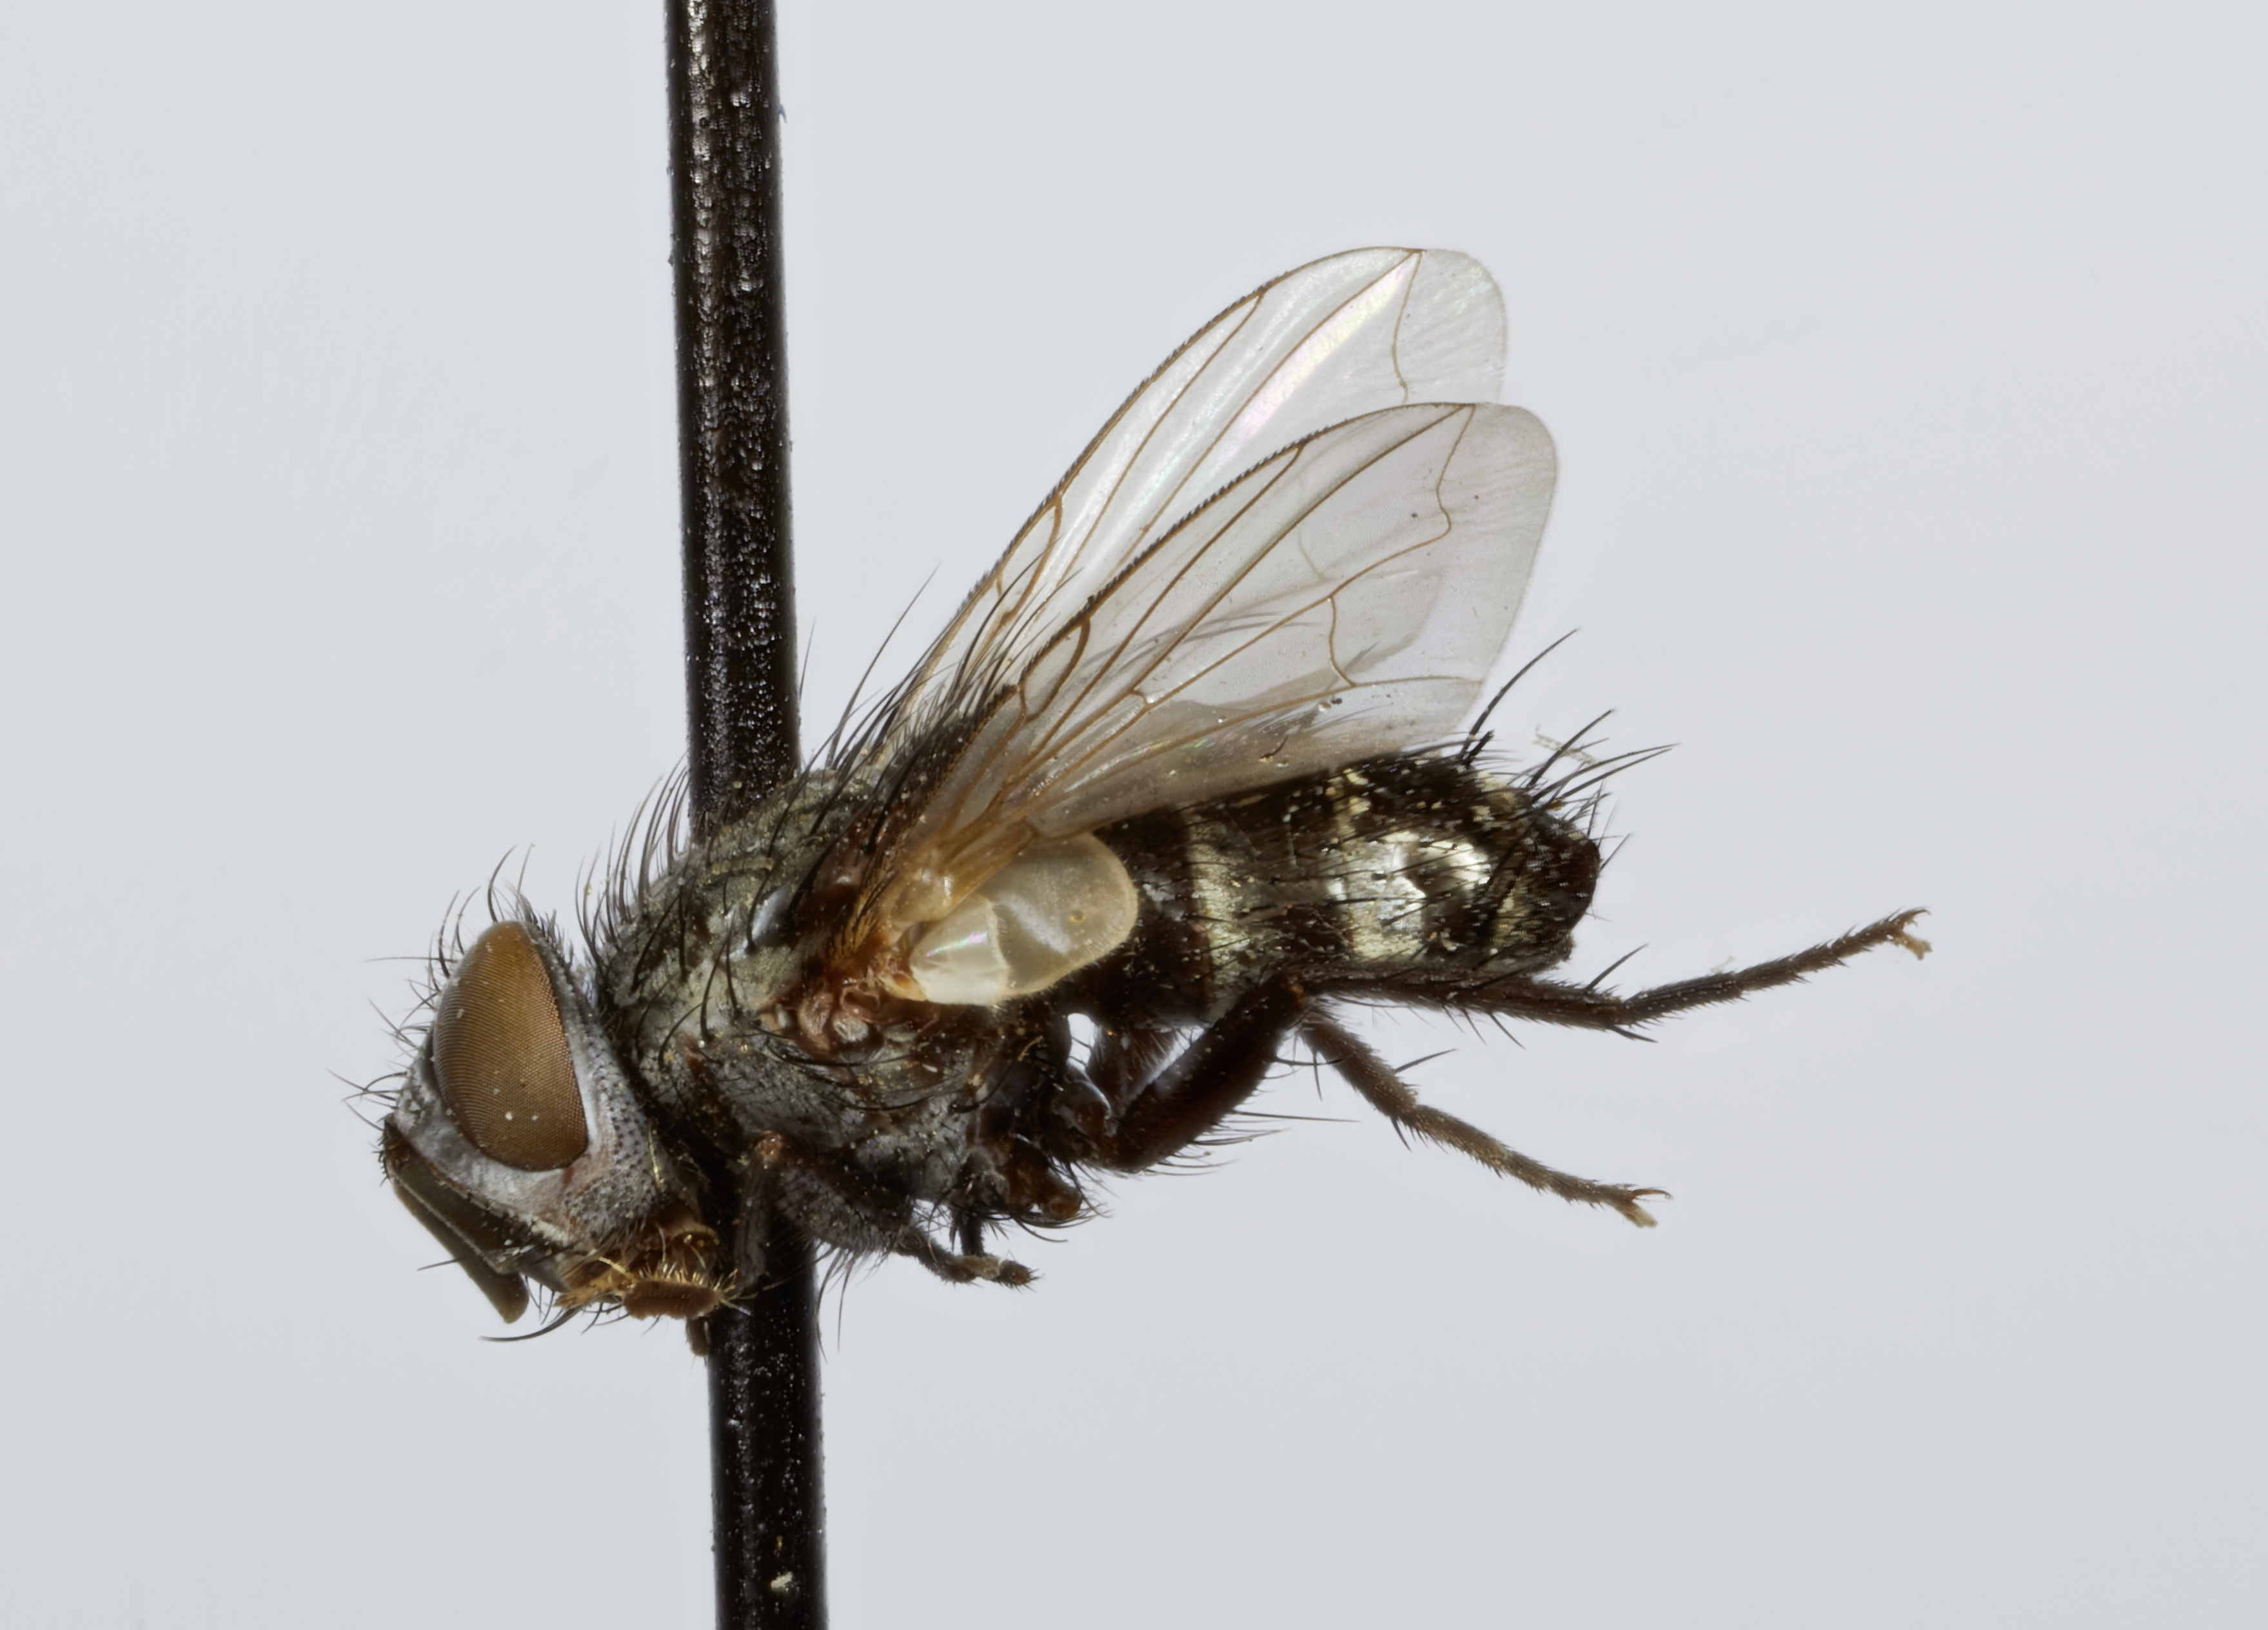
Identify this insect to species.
Frontiniella parancilla
